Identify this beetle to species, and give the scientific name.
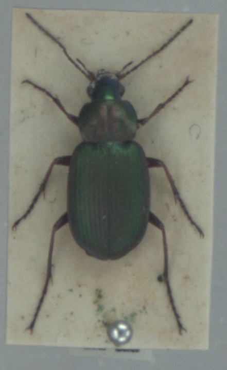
Chlaenius nigricornis
